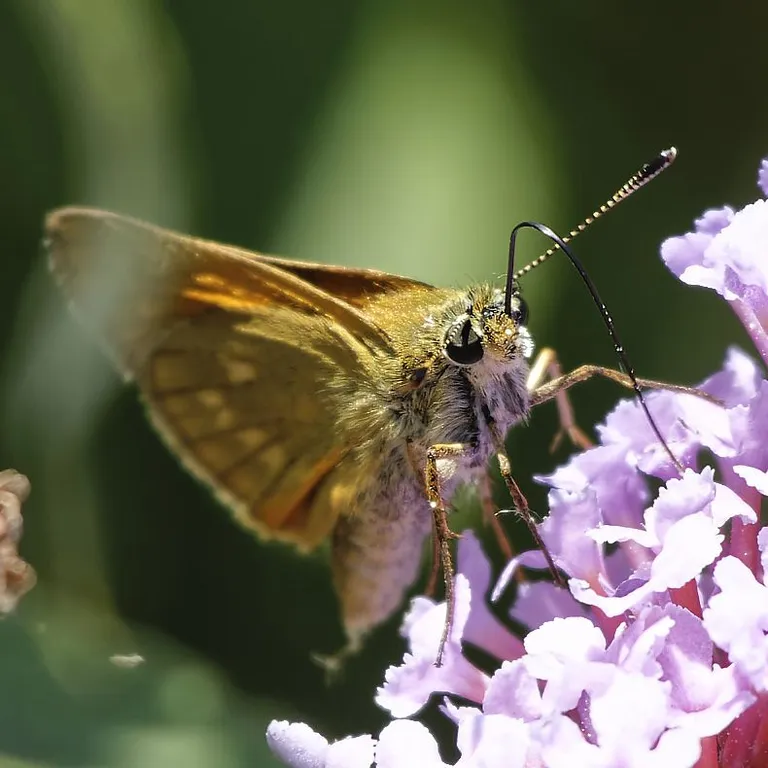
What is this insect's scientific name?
Ochlodes sylvanus (also Ochlodes venata)
